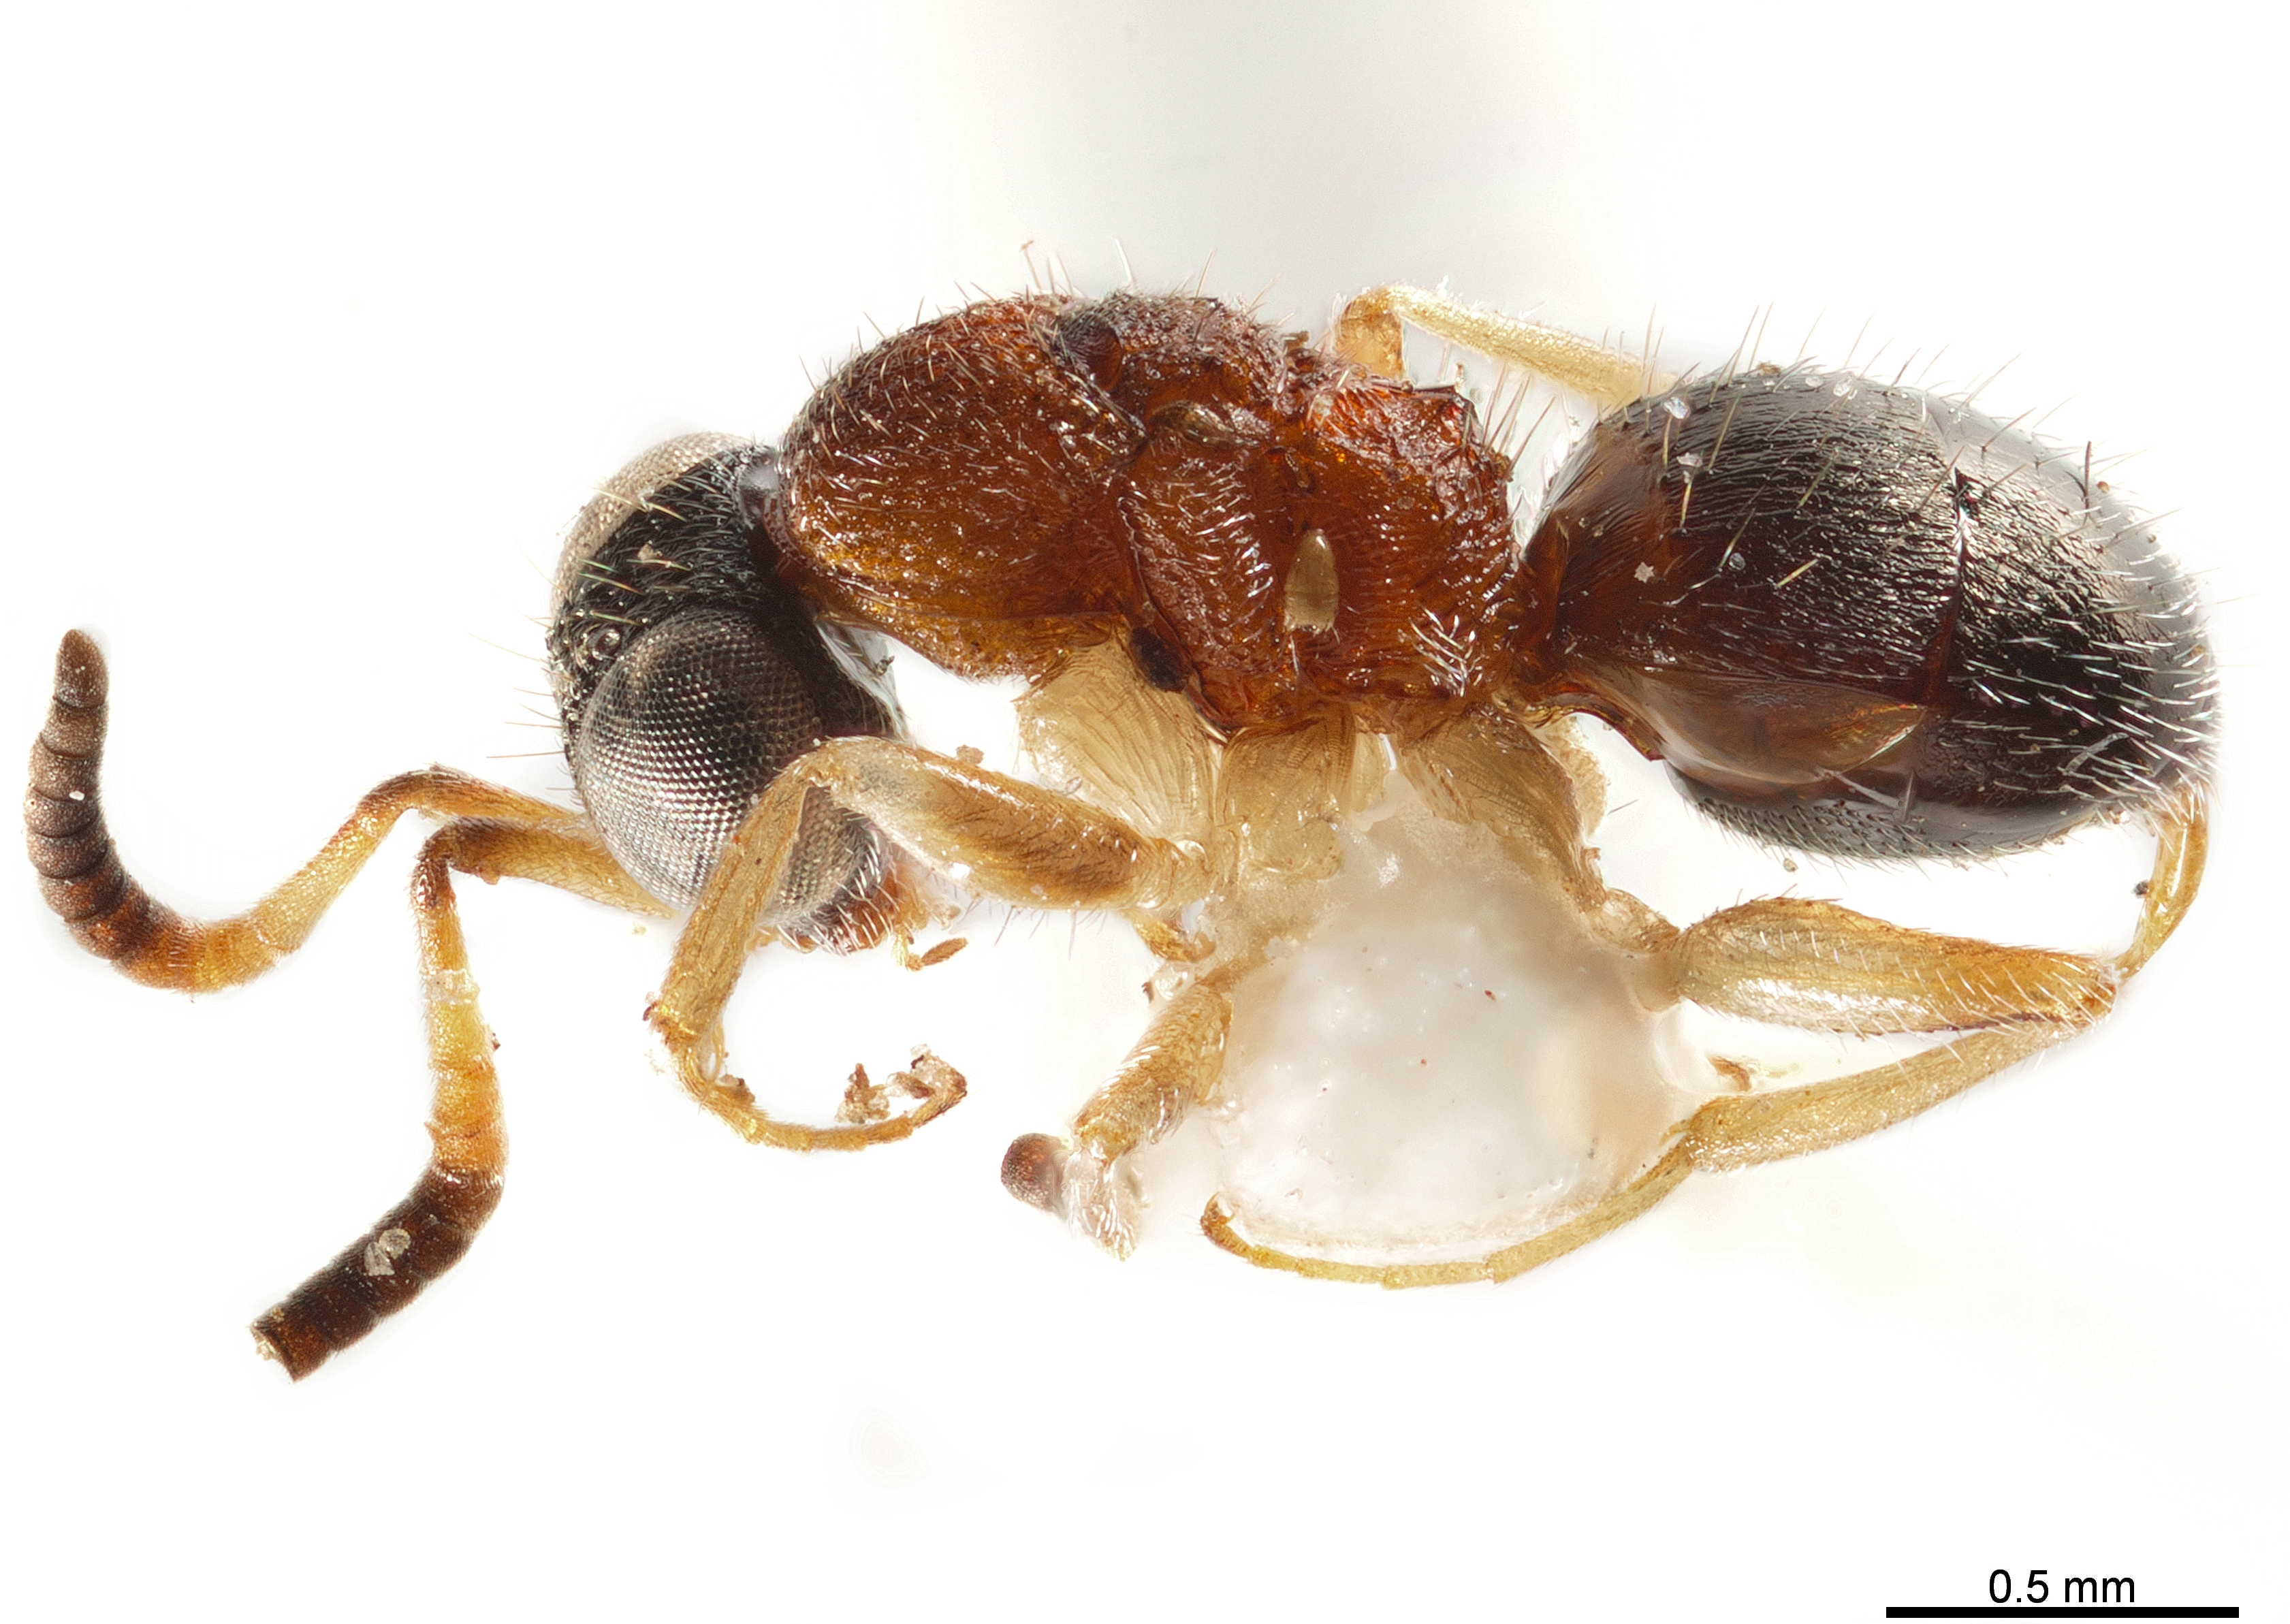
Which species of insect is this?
Baeosega torrida
